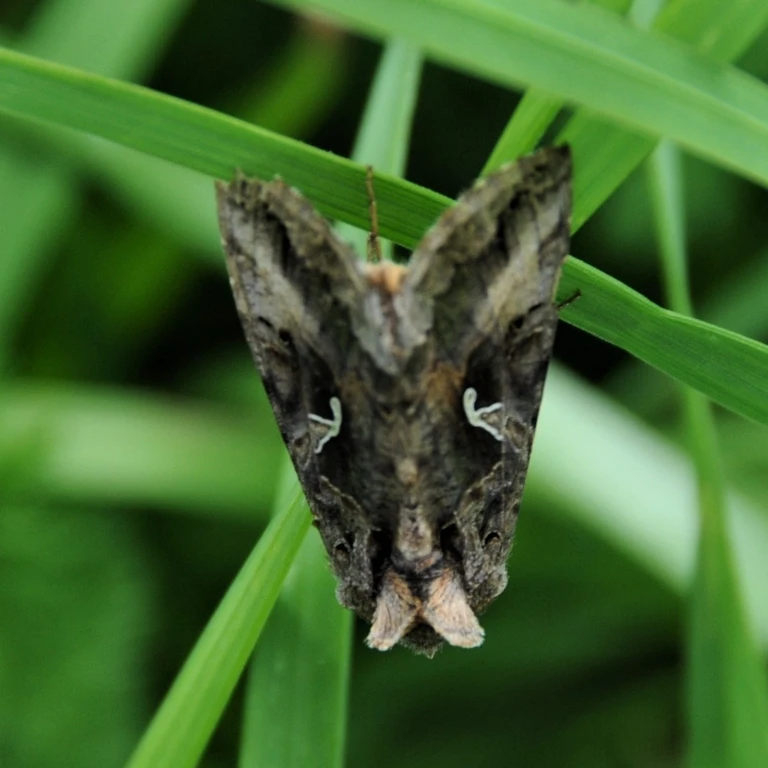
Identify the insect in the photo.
Autographa gamma
